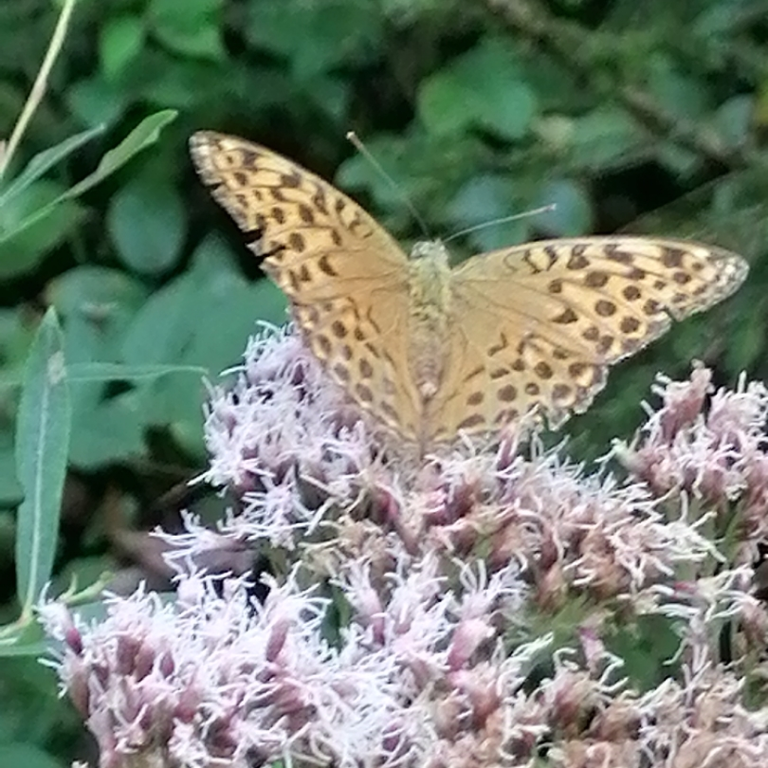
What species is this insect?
Argynnis paphia
